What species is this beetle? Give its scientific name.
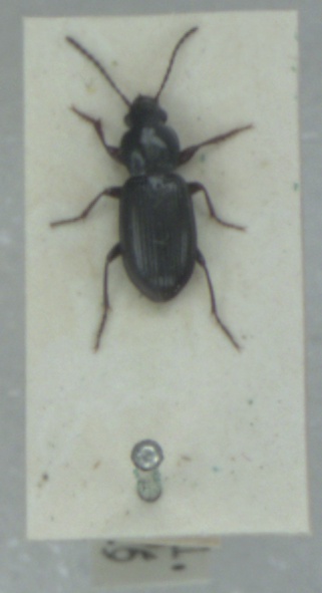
Pterostichus diligens
